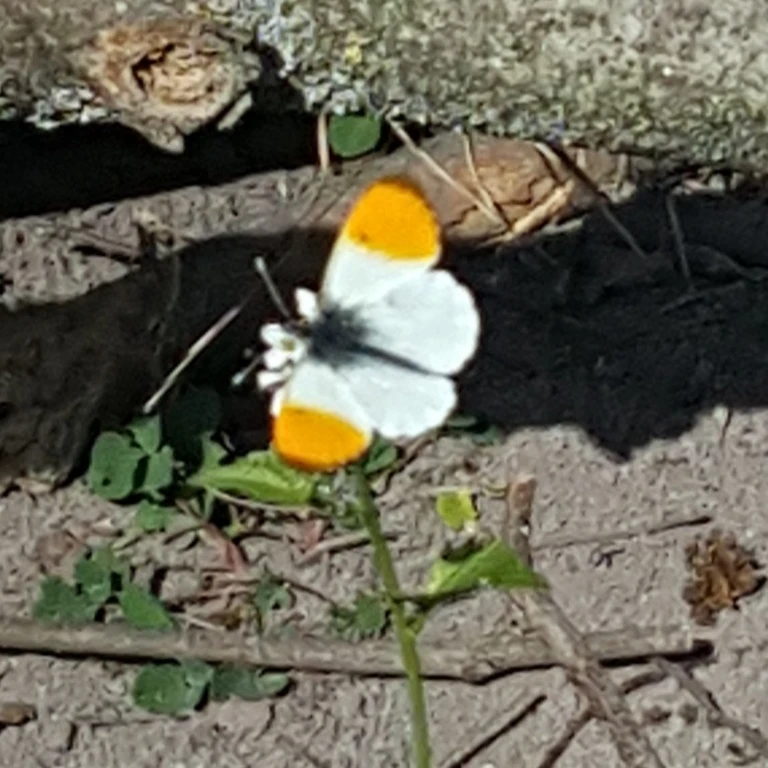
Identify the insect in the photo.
Anthocharis cardamines
